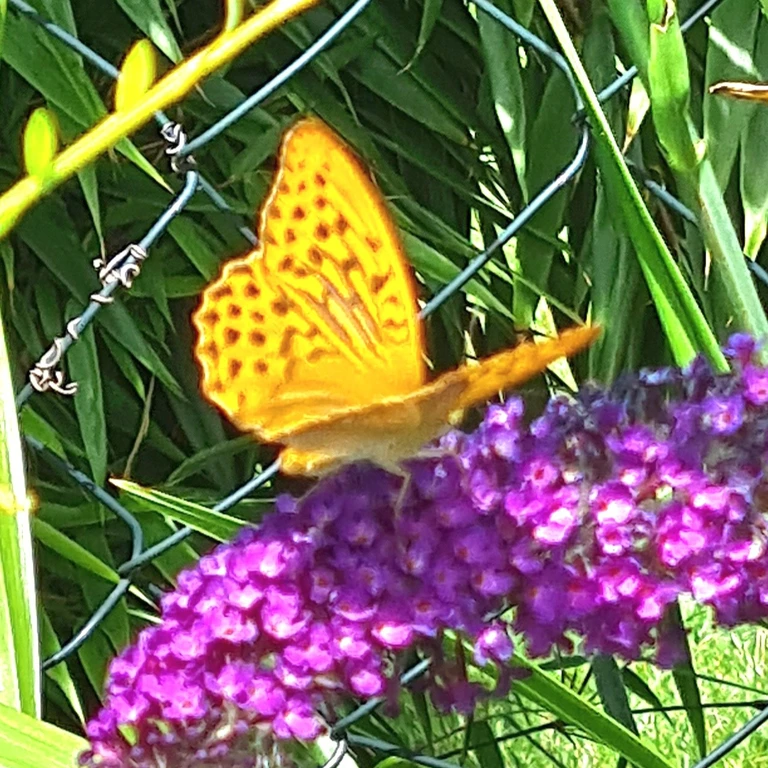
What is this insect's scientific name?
Argynnis paphia
